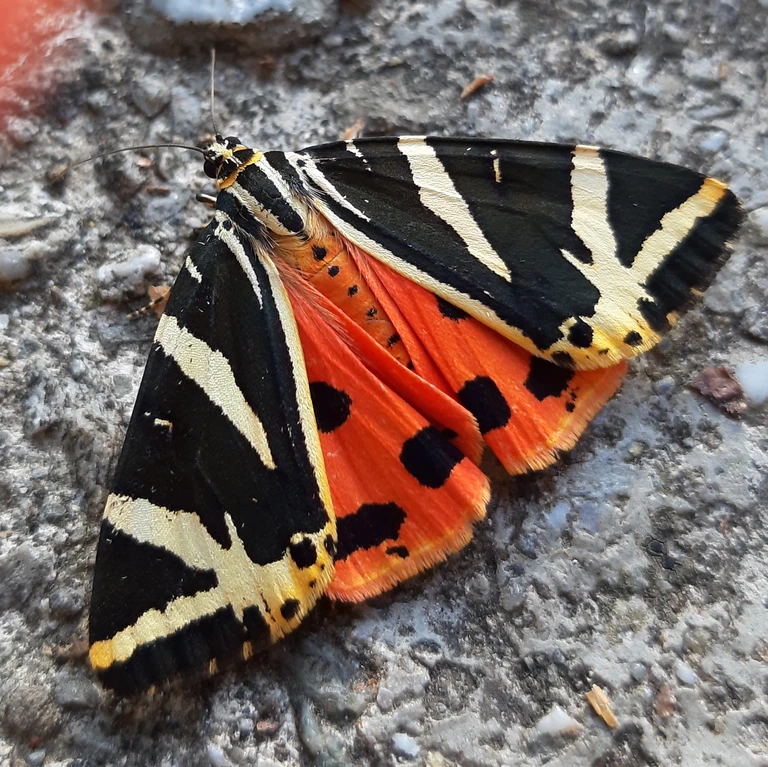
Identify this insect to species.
Euplagia quadripunctaria
